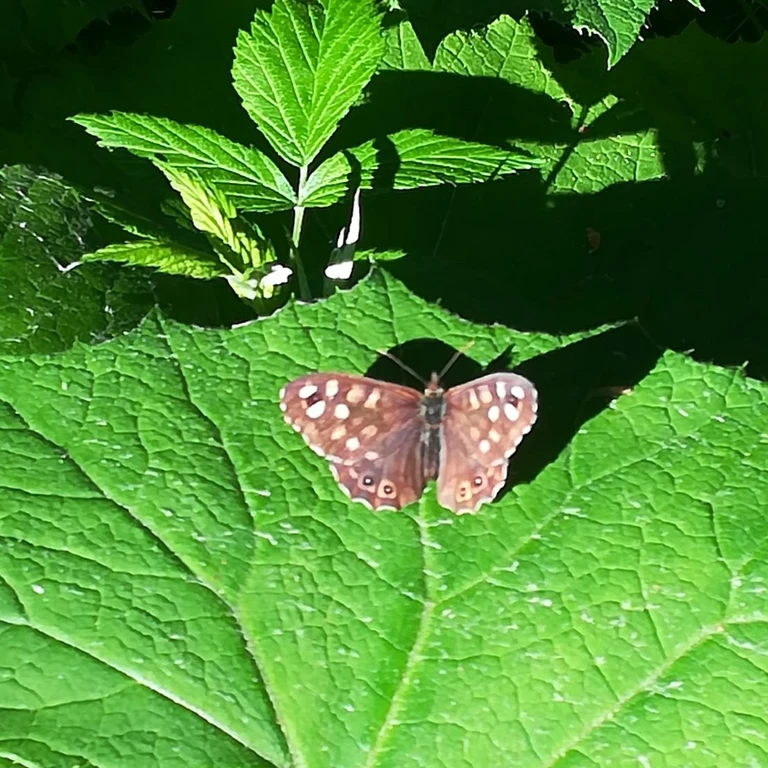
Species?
Pararge aegeria
